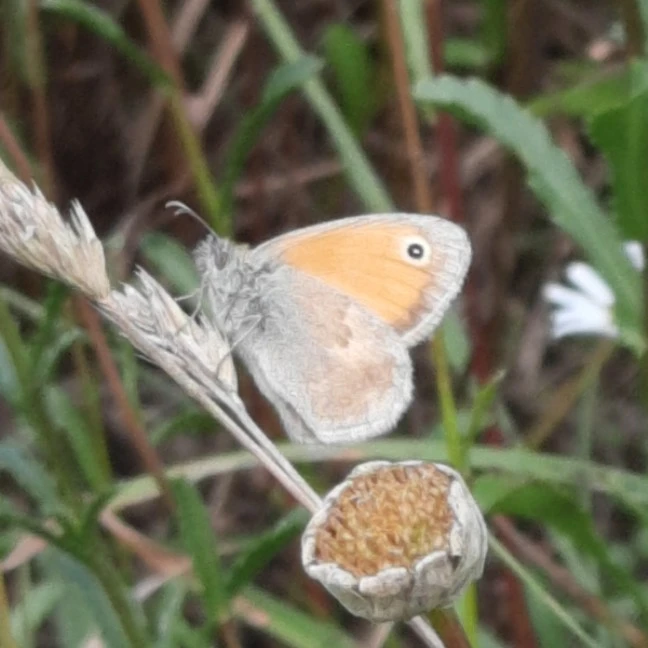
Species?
Coenonympha pamphilus
